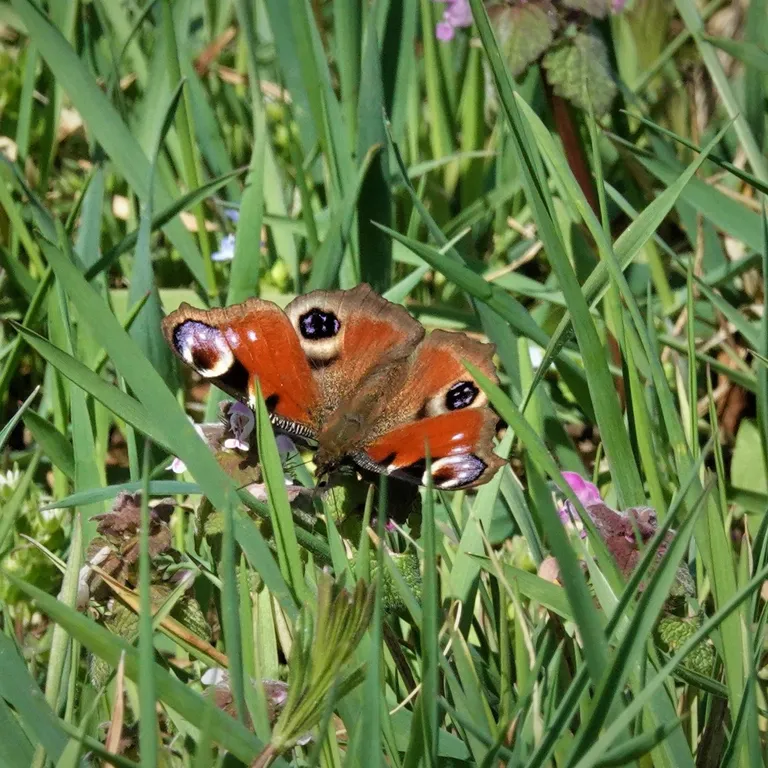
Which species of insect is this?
Aglais io
